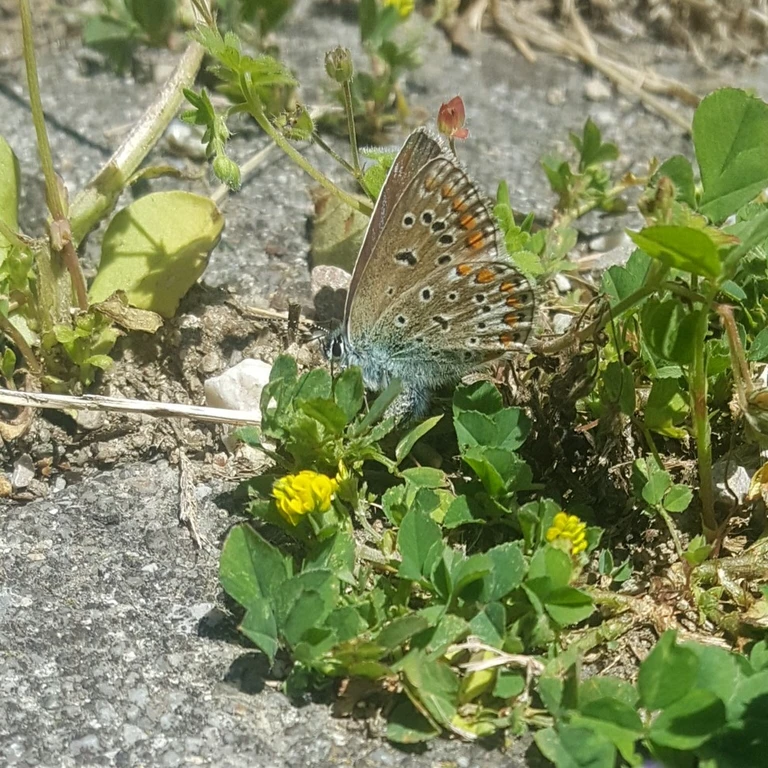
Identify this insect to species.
Polyommatus icarus
